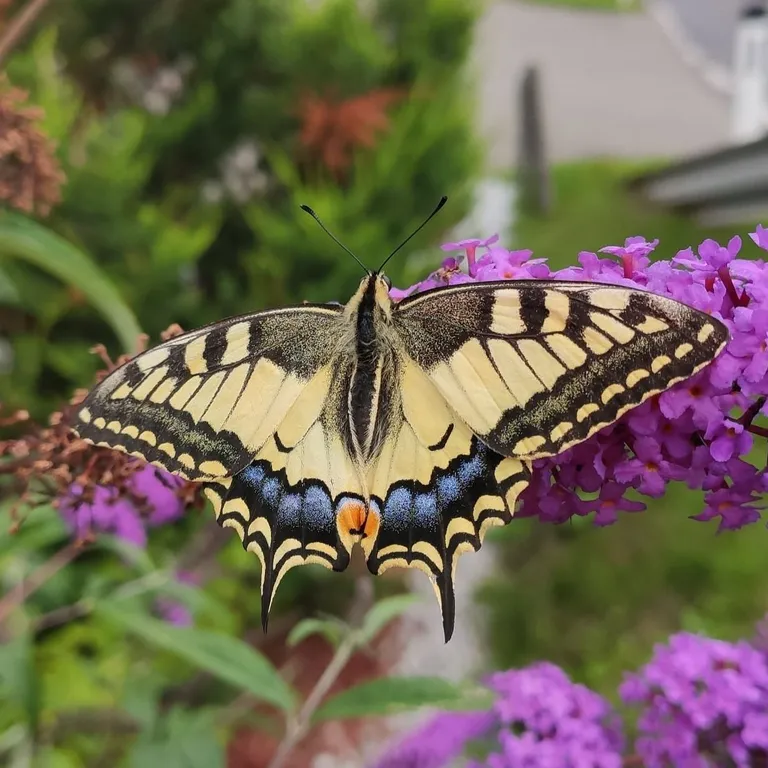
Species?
Papilio machaon
